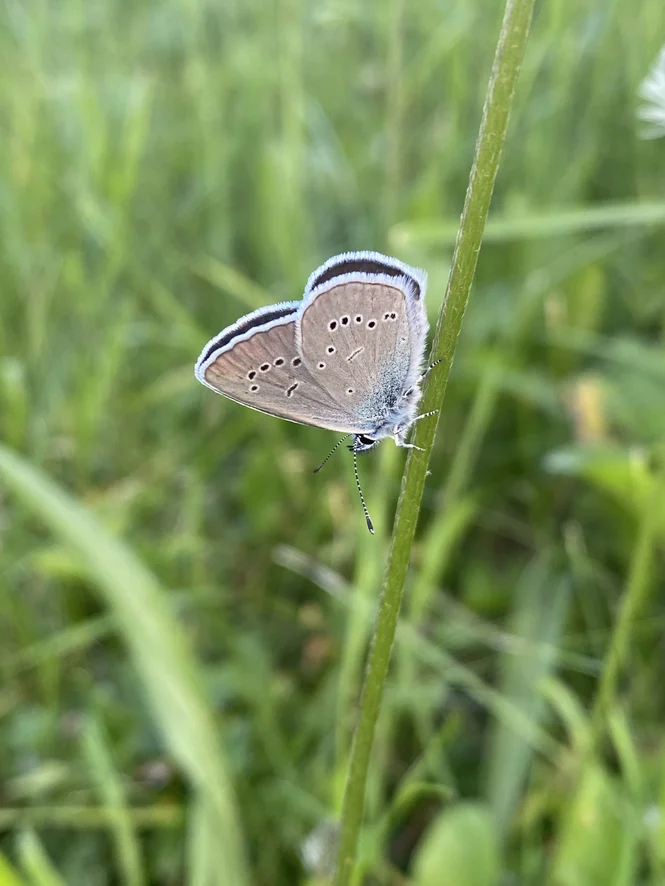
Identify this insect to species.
Cyaniris semiargus
